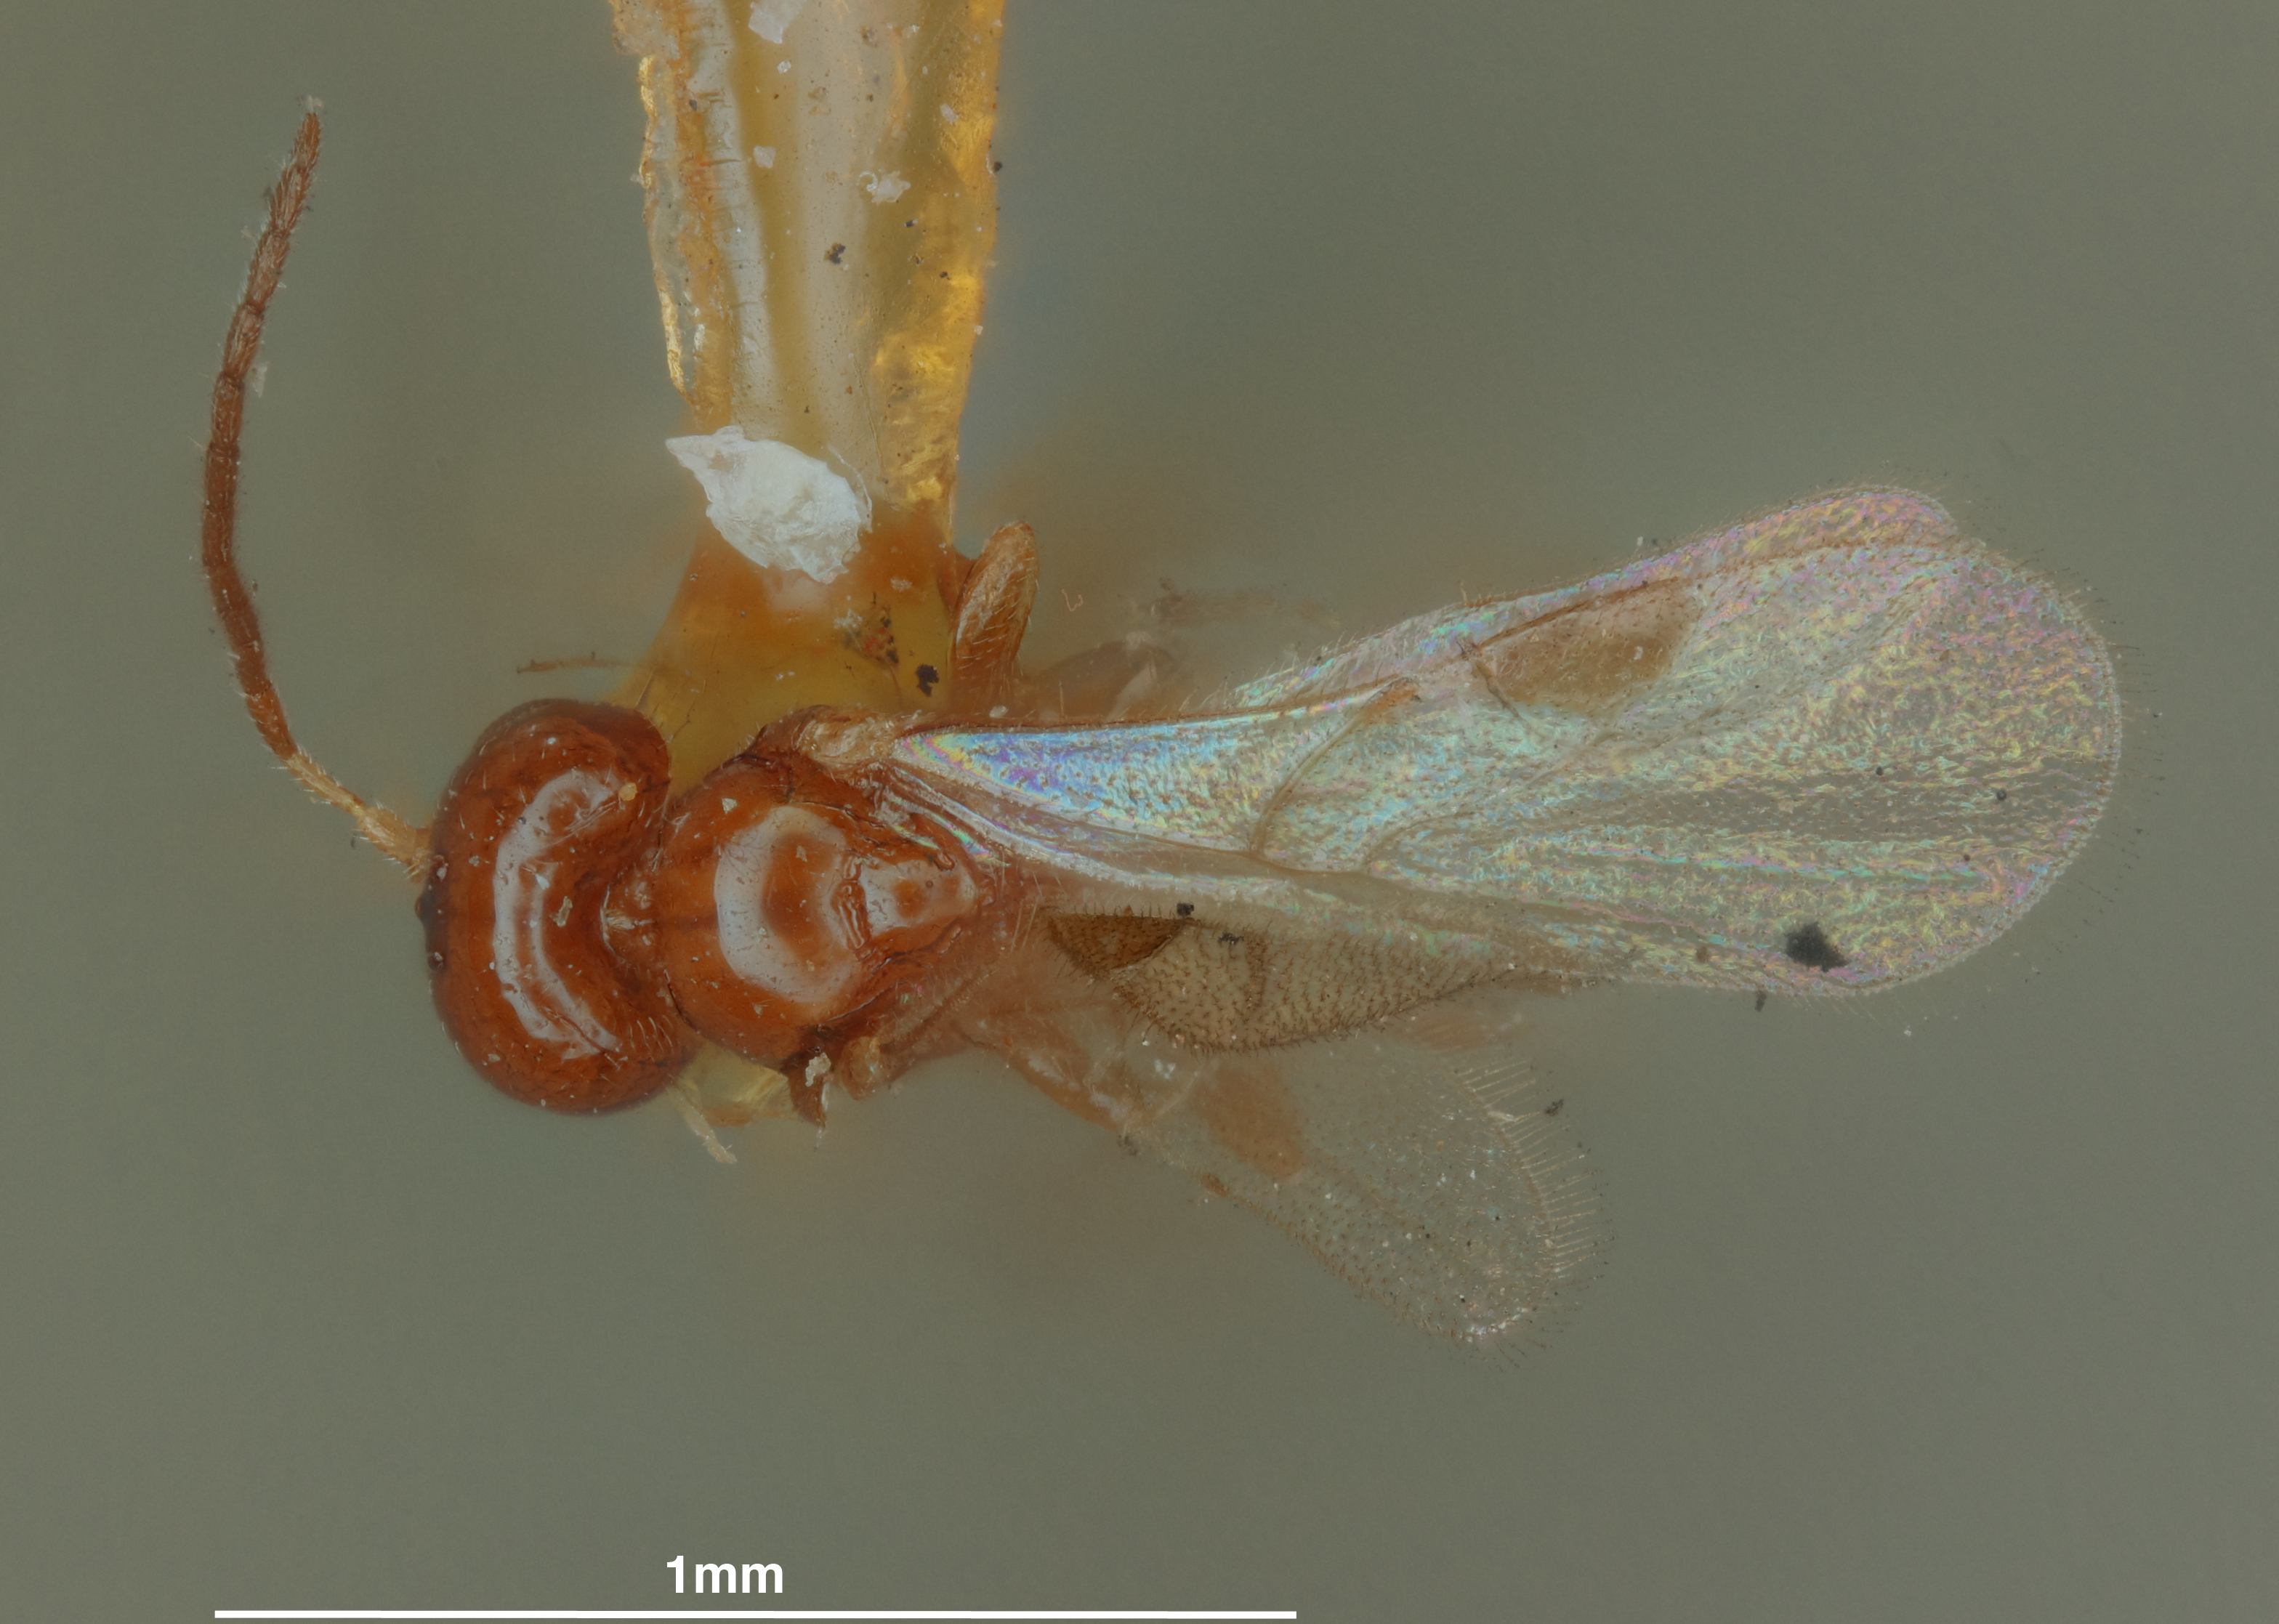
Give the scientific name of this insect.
Cosmophorus hypothenemi
